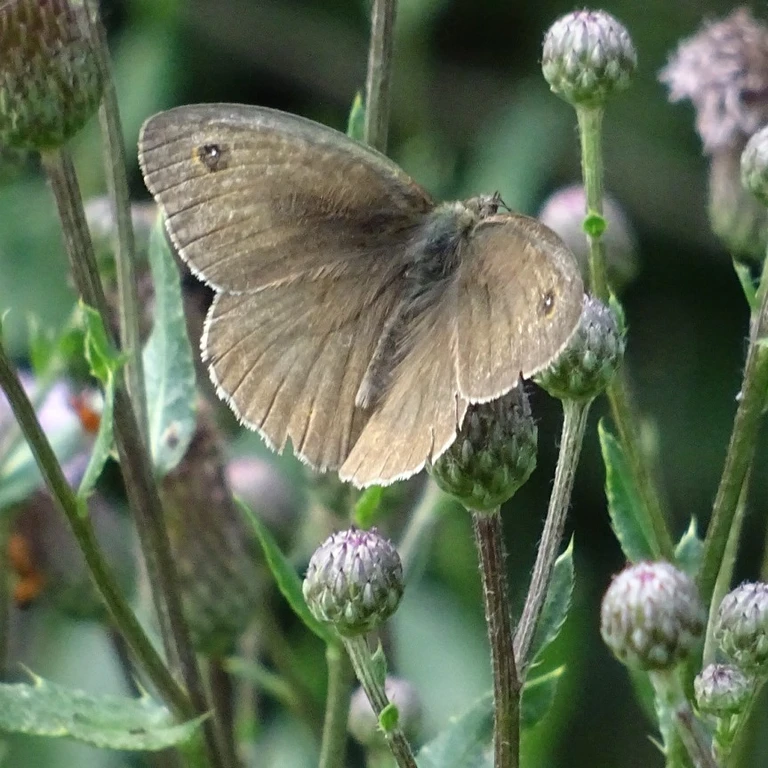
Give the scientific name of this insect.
Maniola jurtina
